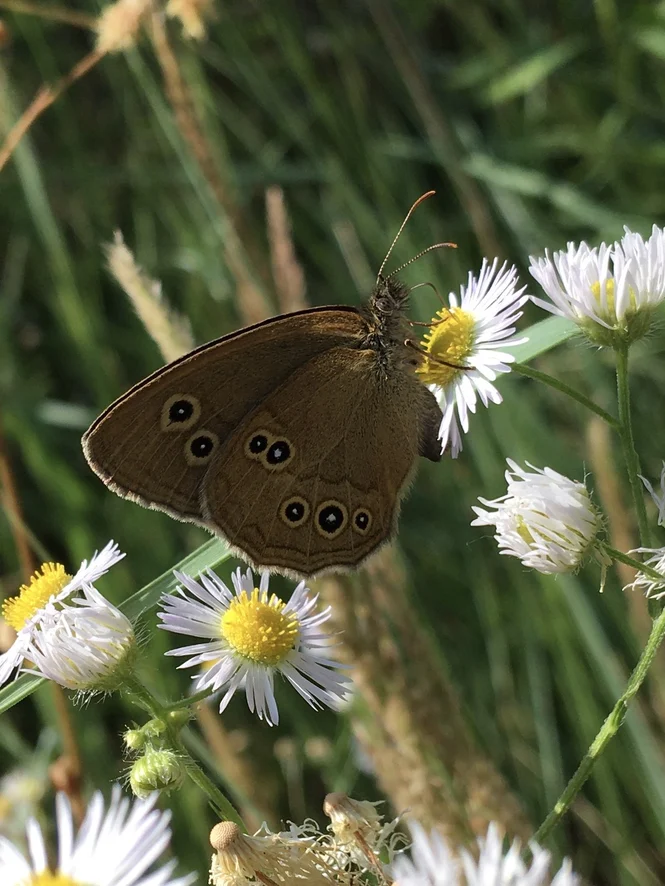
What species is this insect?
Aphantopus hyperantus
